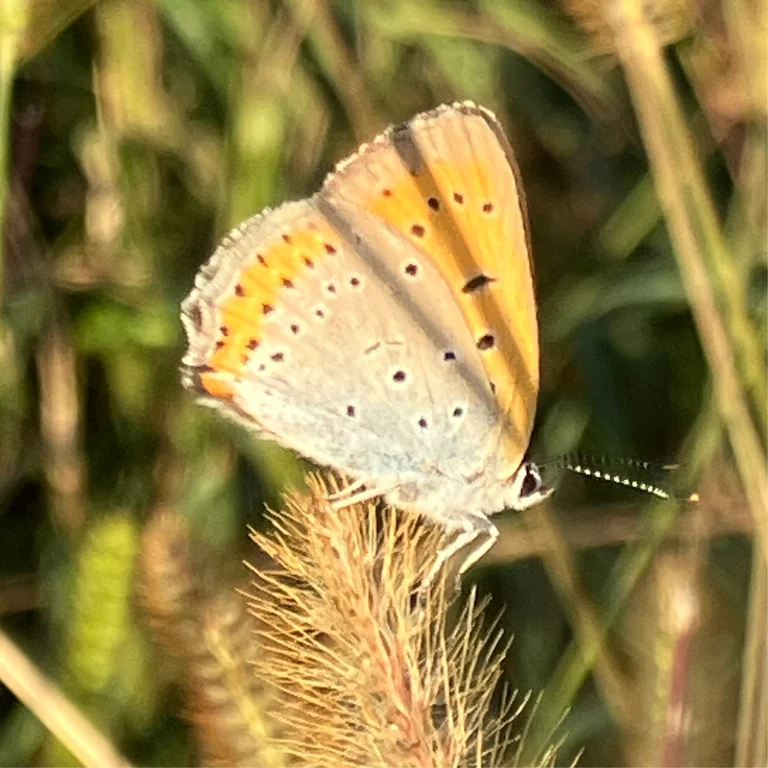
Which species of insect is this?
Lycaena dispar
